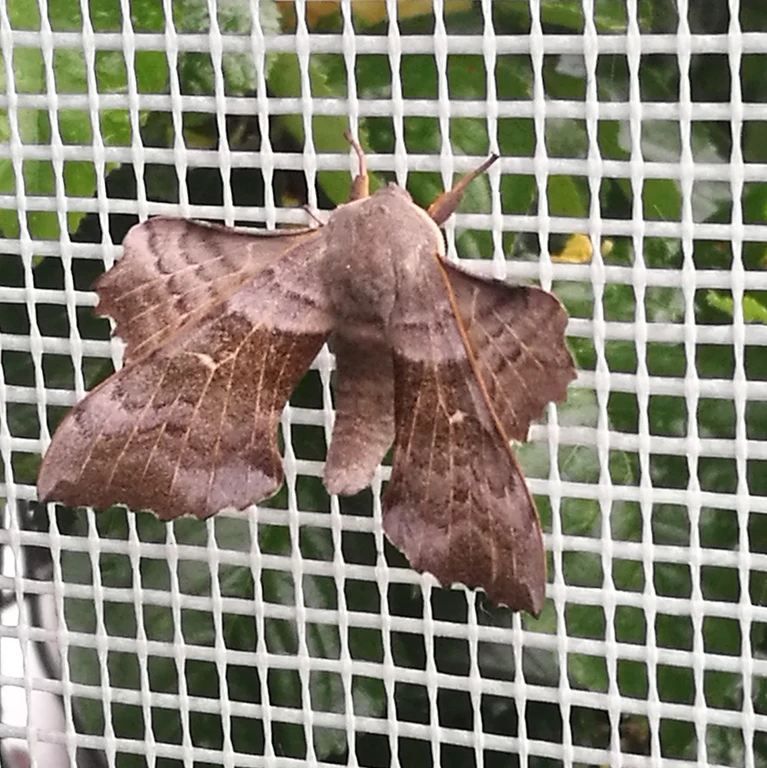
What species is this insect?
Laothoe populi
